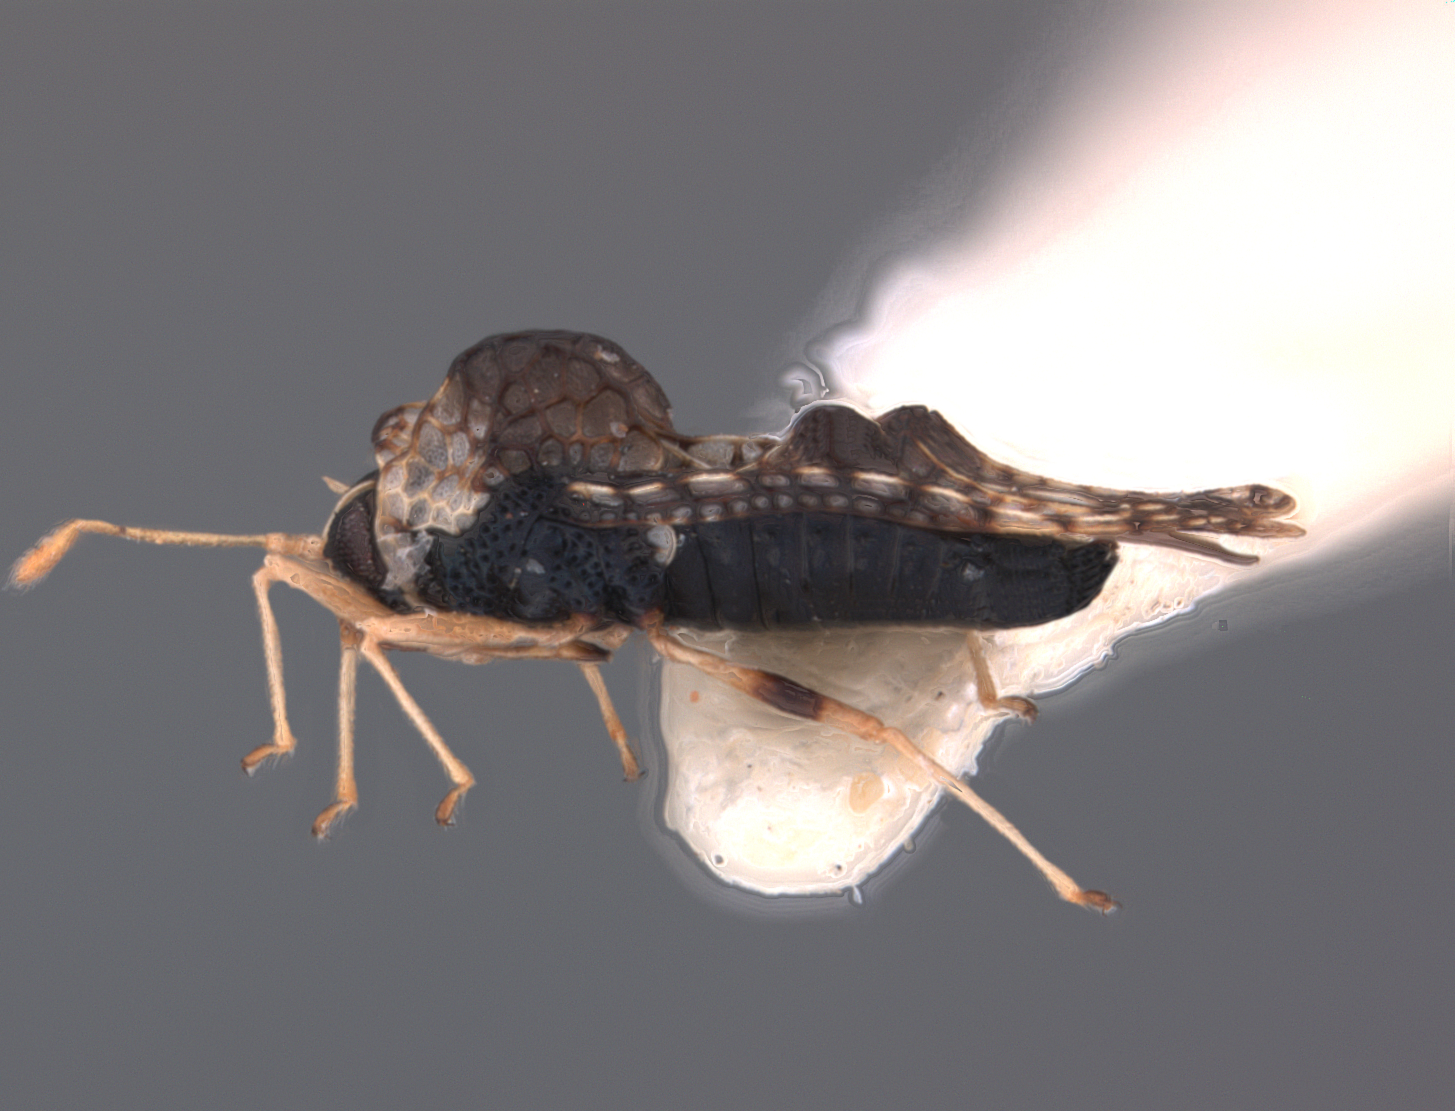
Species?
Naochila engys
